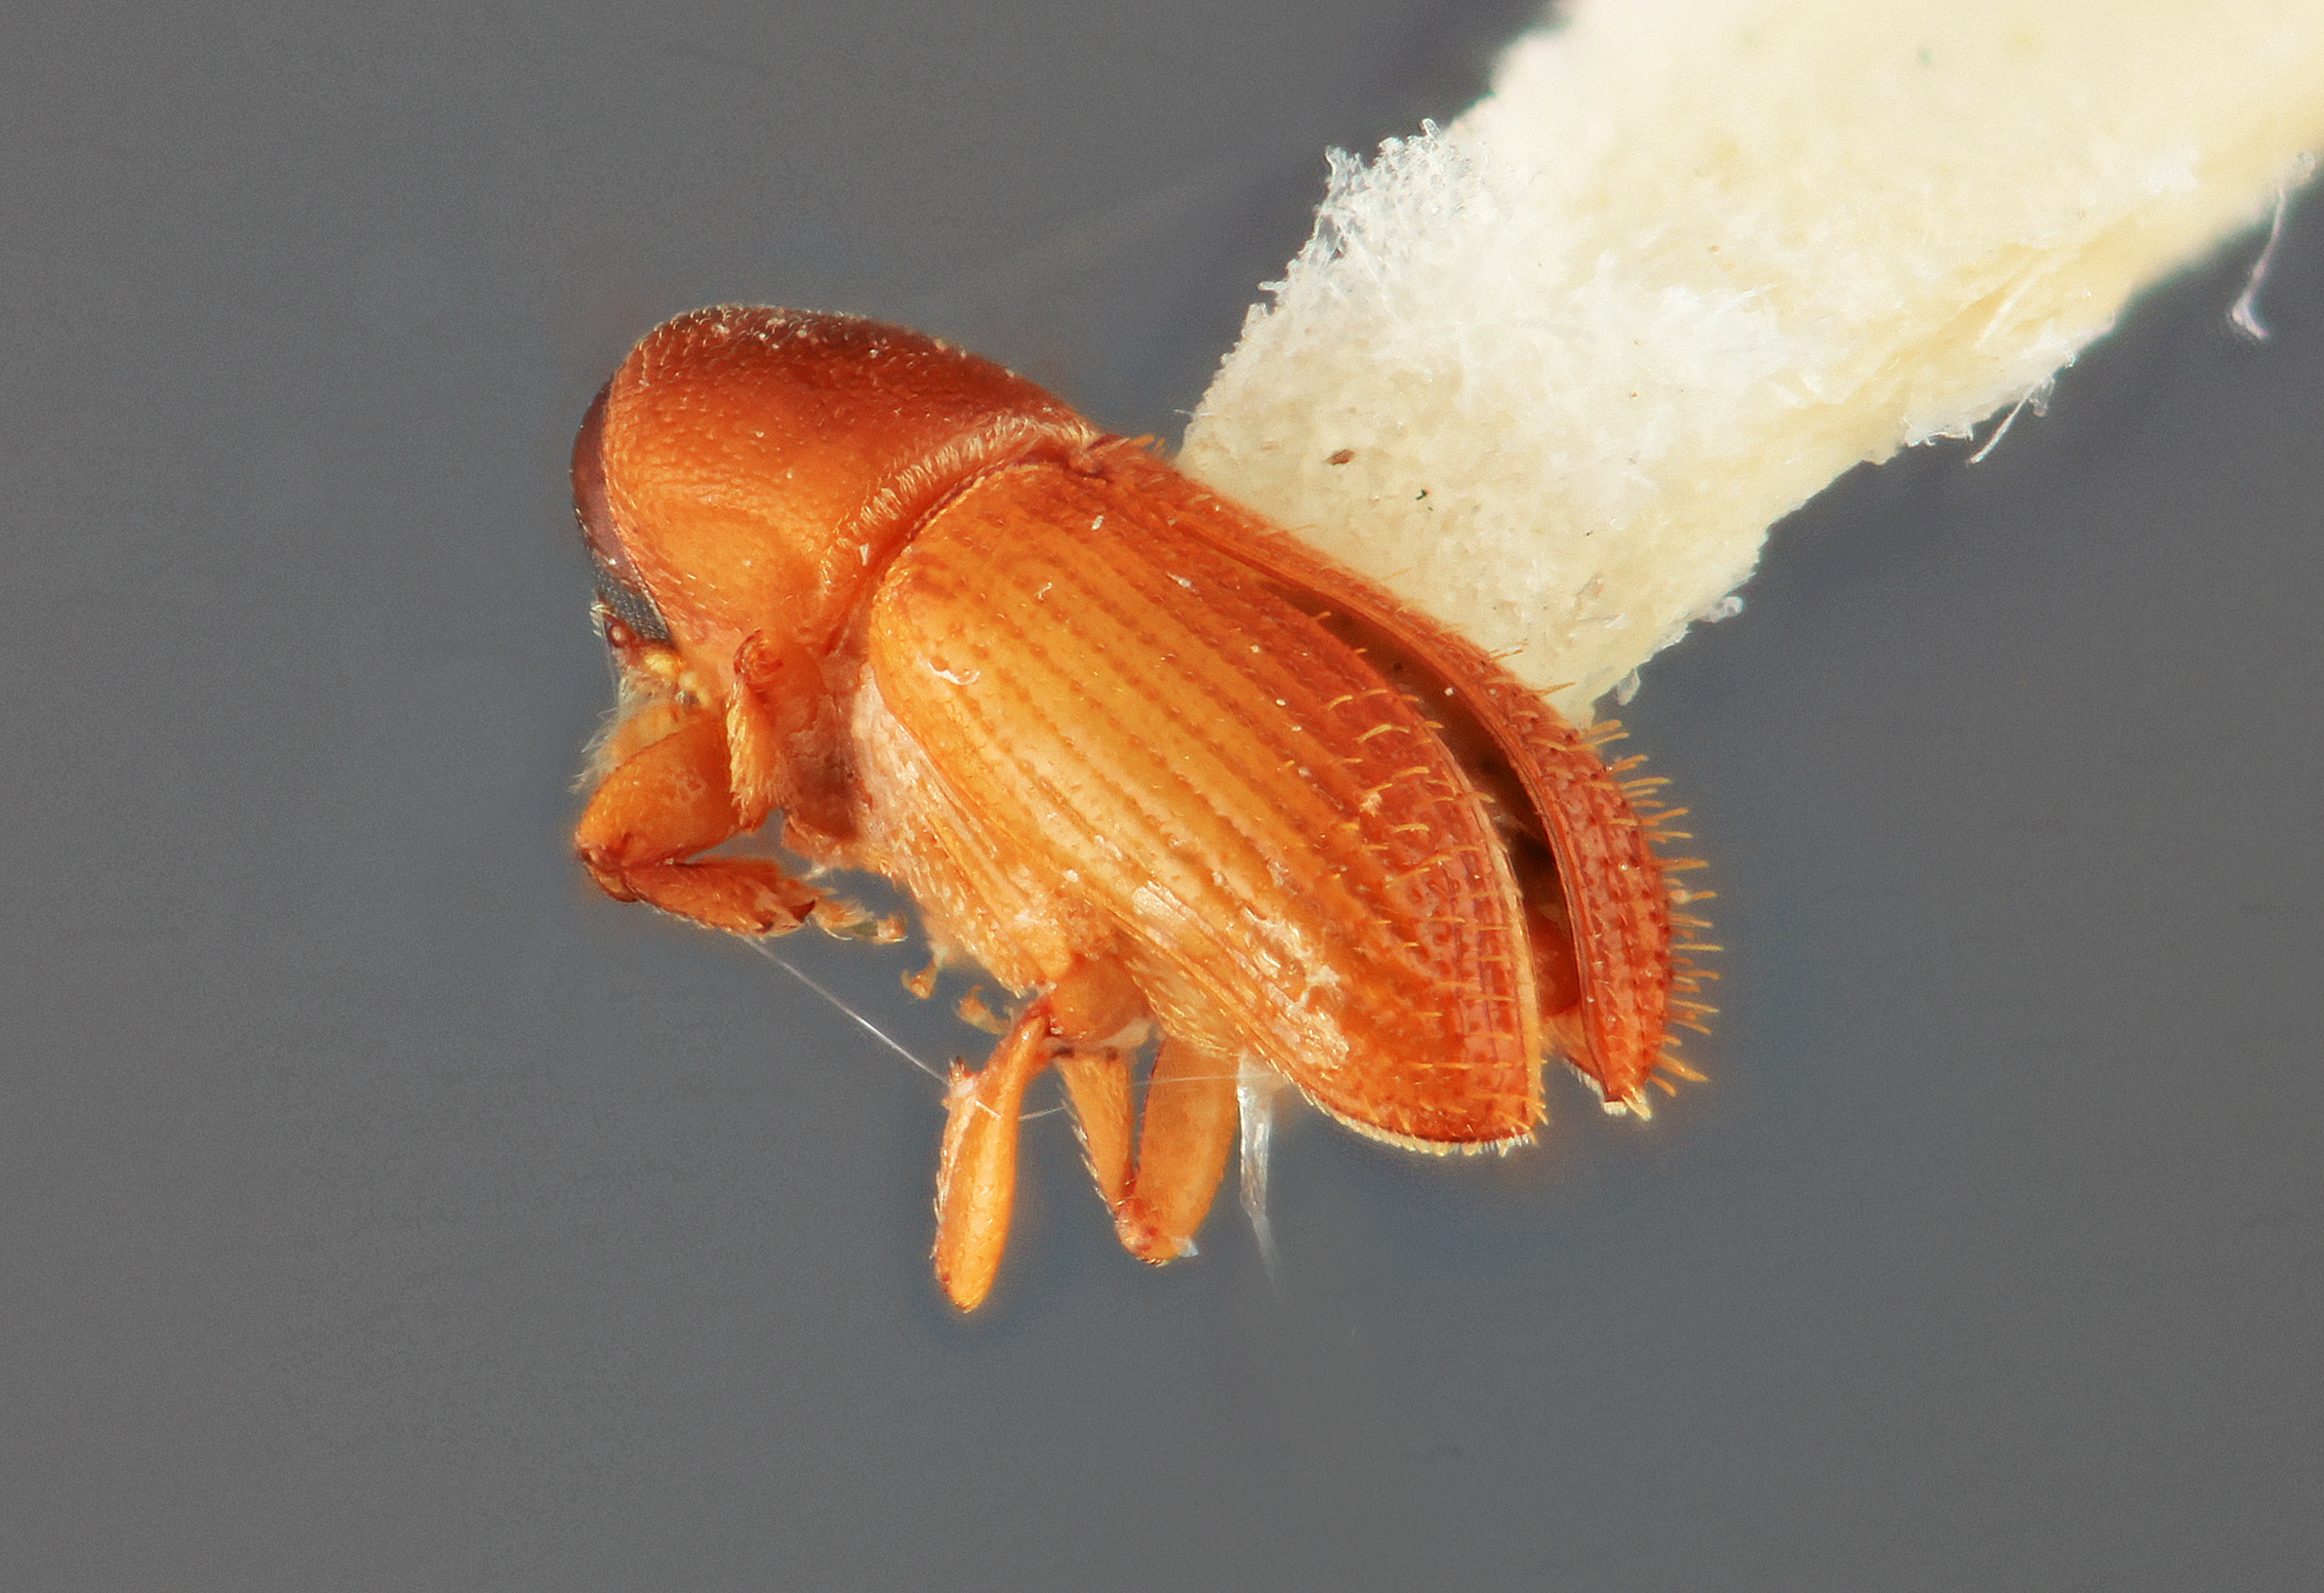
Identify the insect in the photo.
Cnesinus excellens
